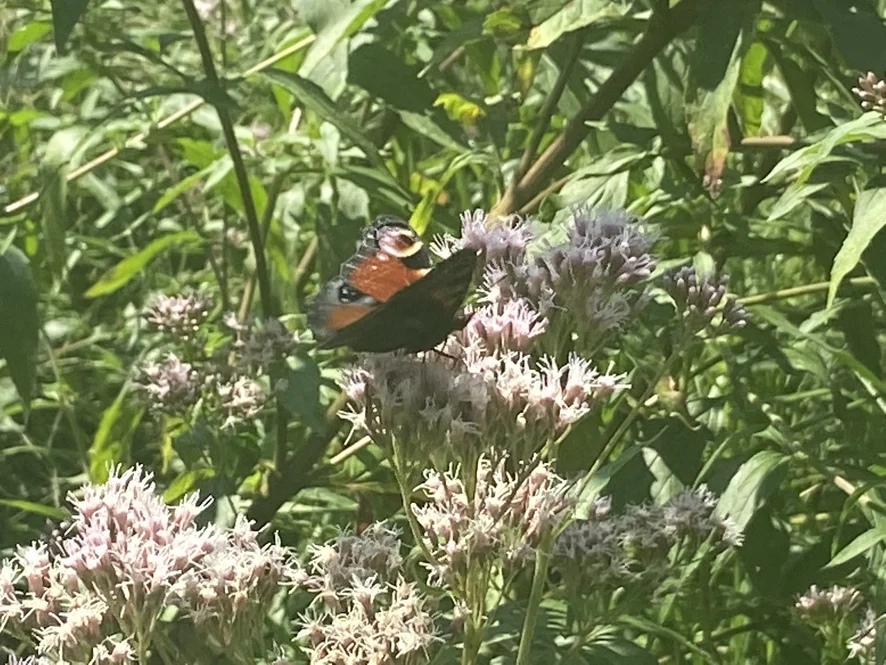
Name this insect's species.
Aglais io
